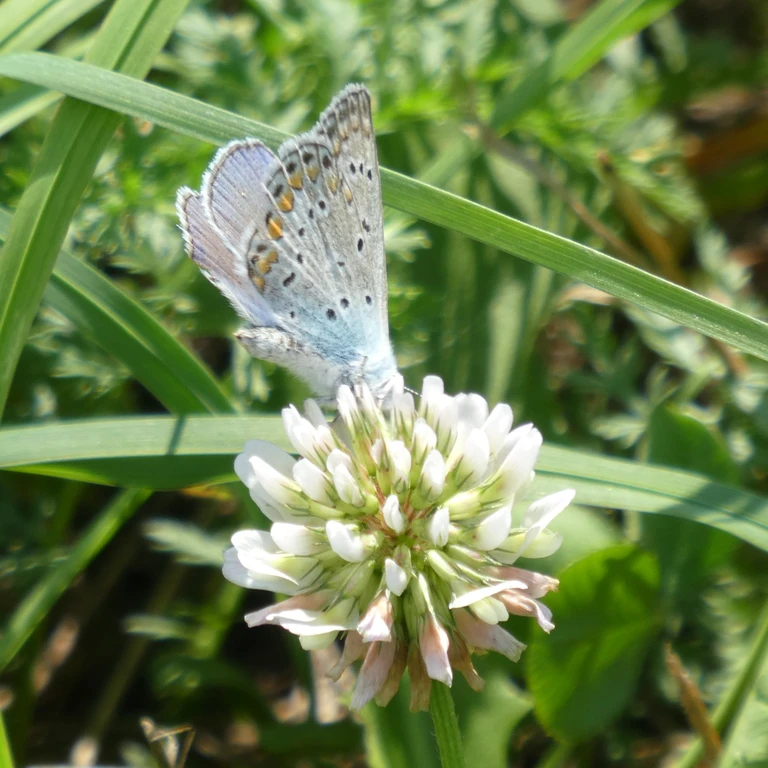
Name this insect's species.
Polyommatus icarus
